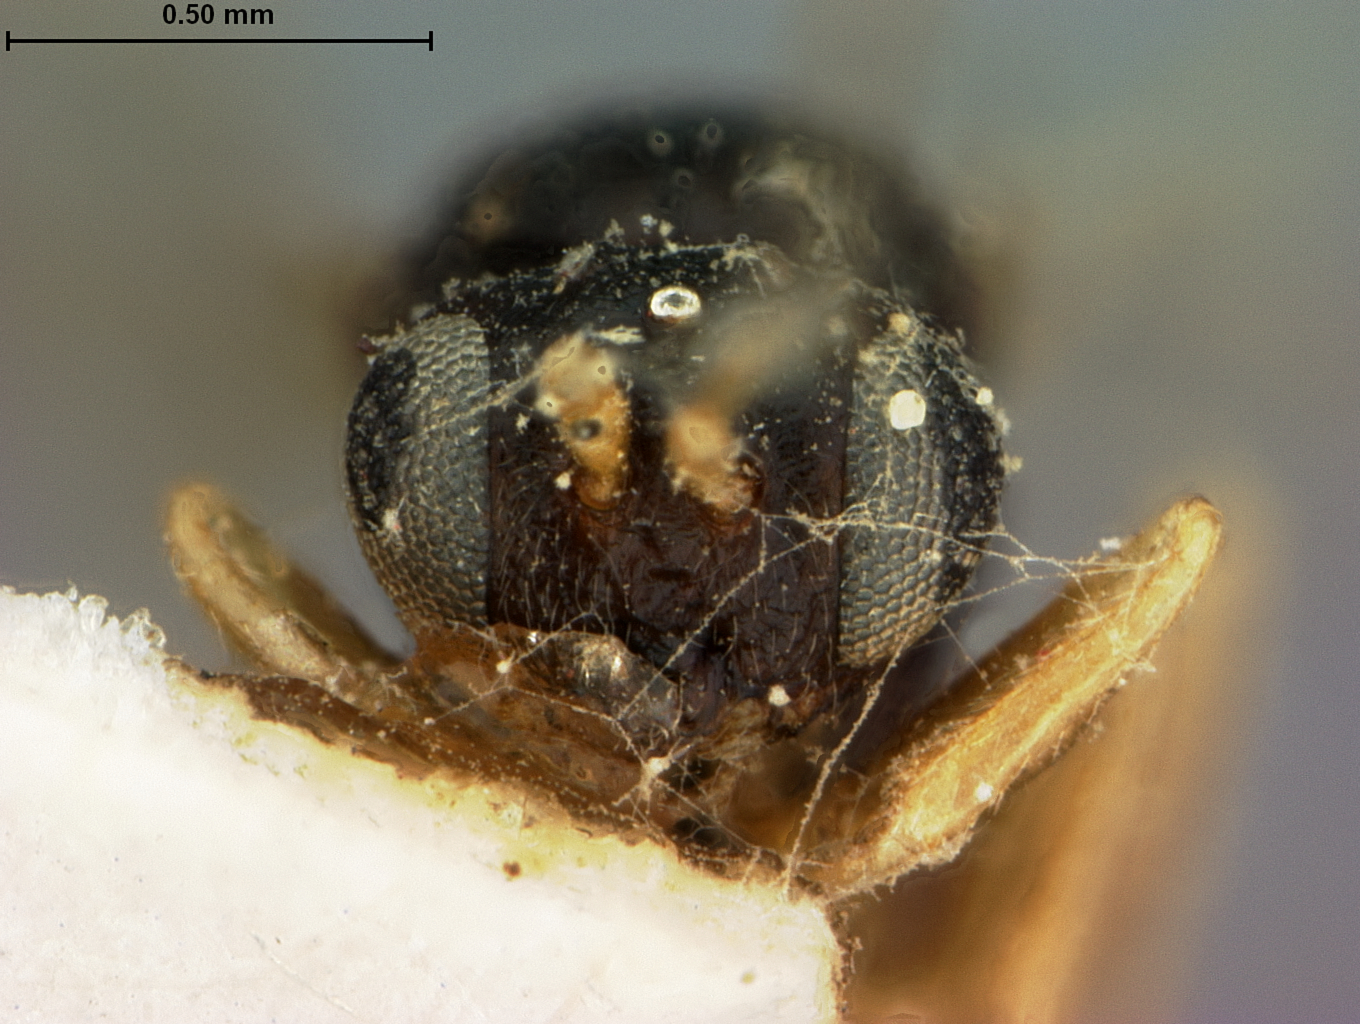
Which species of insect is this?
Cynips quercus
